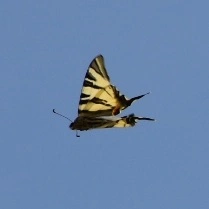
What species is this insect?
Iphiclides podalirius
